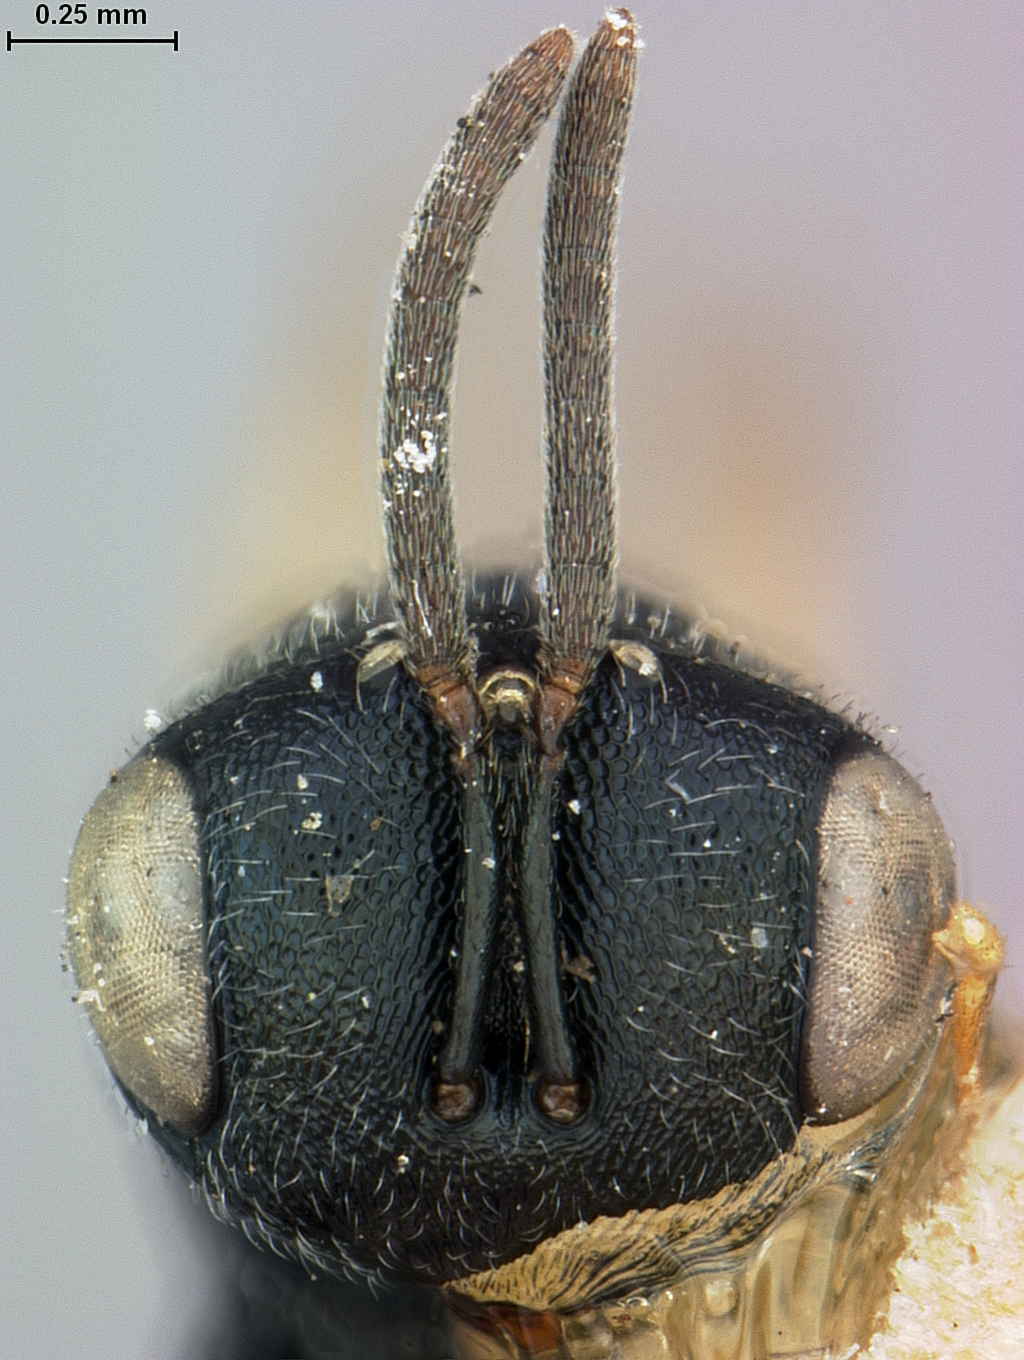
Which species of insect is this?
Paracarotomus cephalotes
